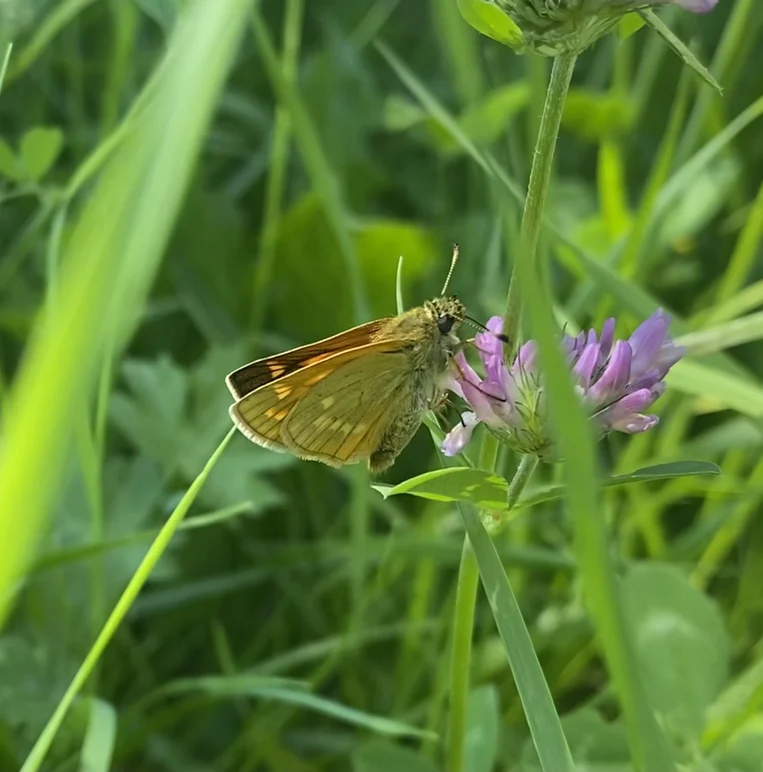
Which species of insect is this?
Ochlodes sylvanus (also Ochlodes venata)
